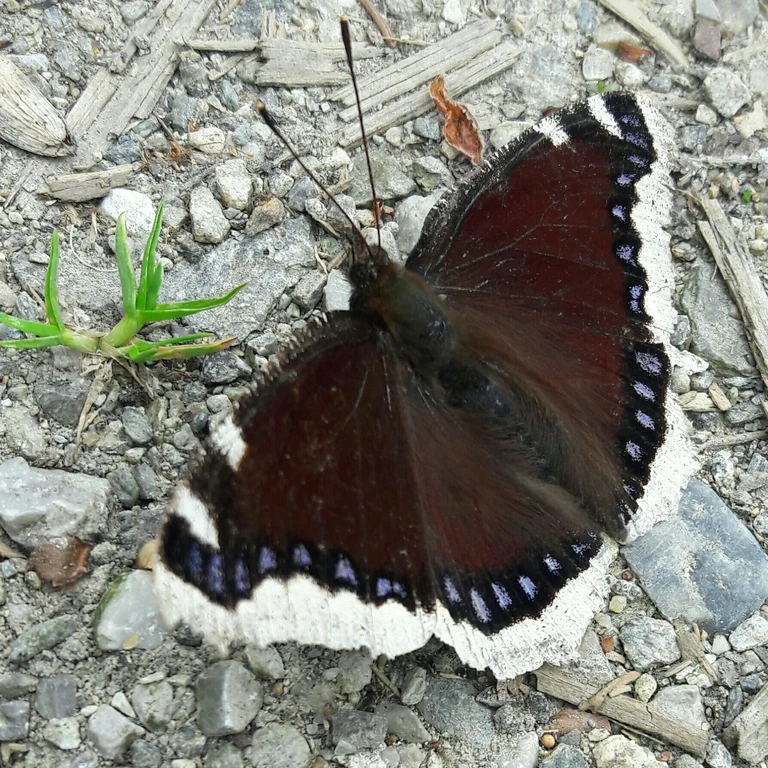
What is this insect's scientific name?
Nymphalis antiopa
